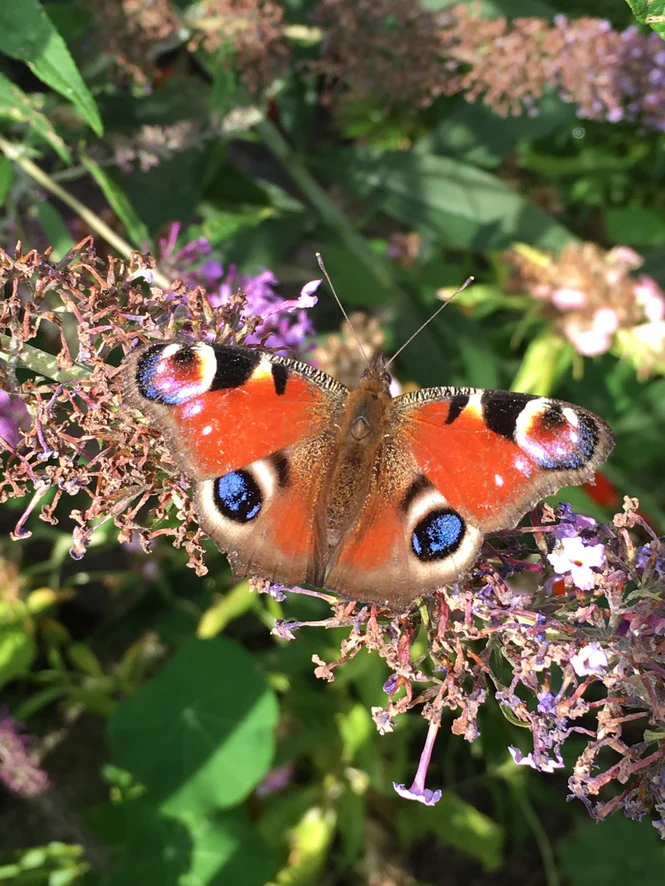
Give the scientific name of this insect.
Aglais io
